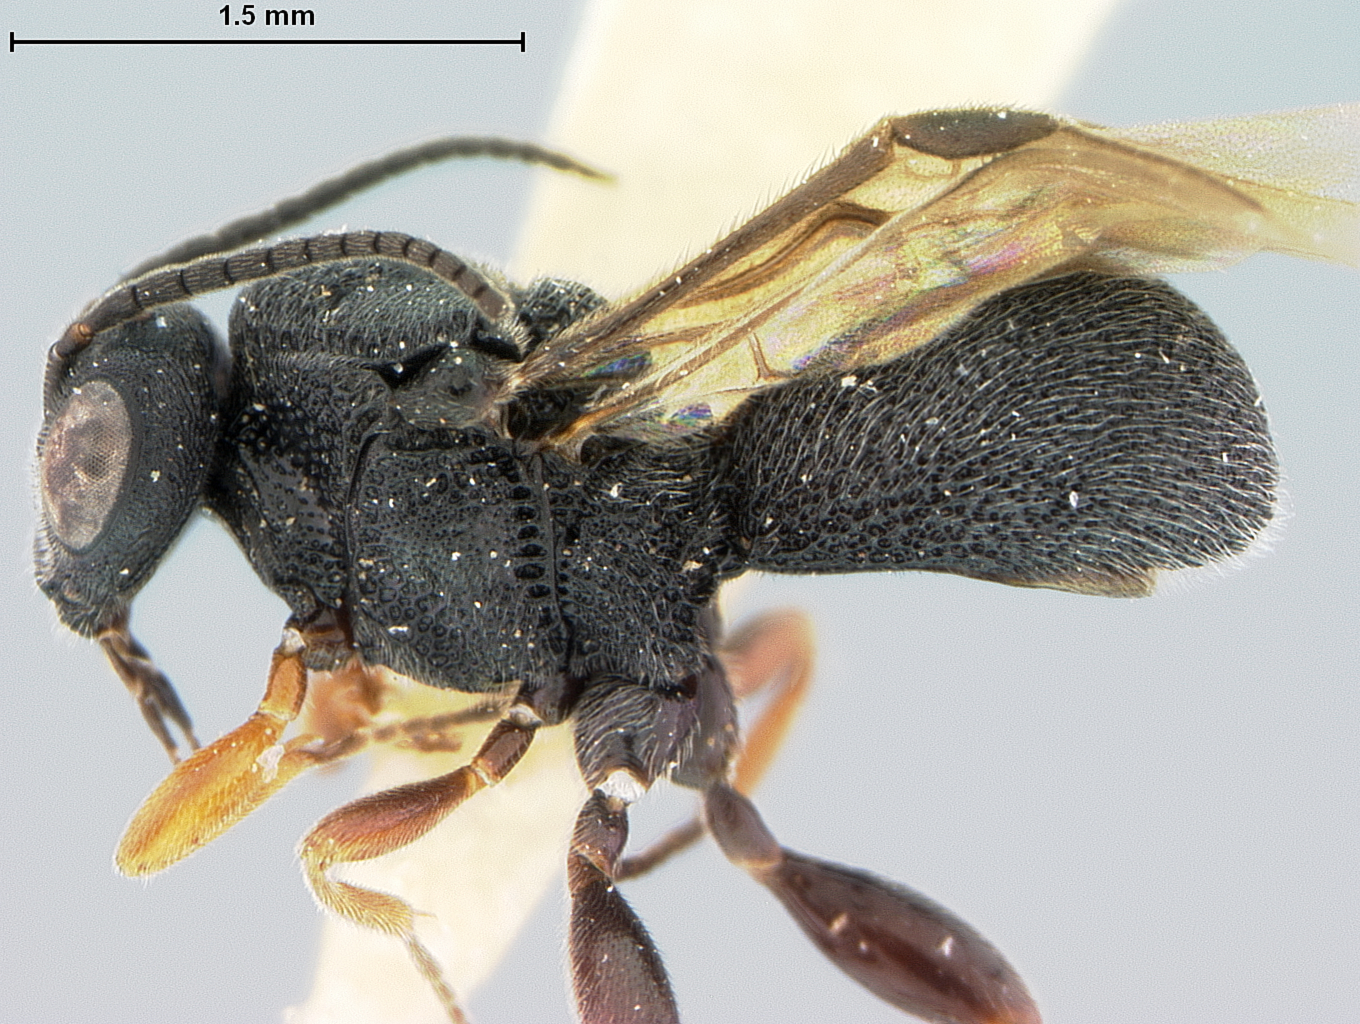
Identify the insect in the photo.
Urosigalphus rugosocorpus
